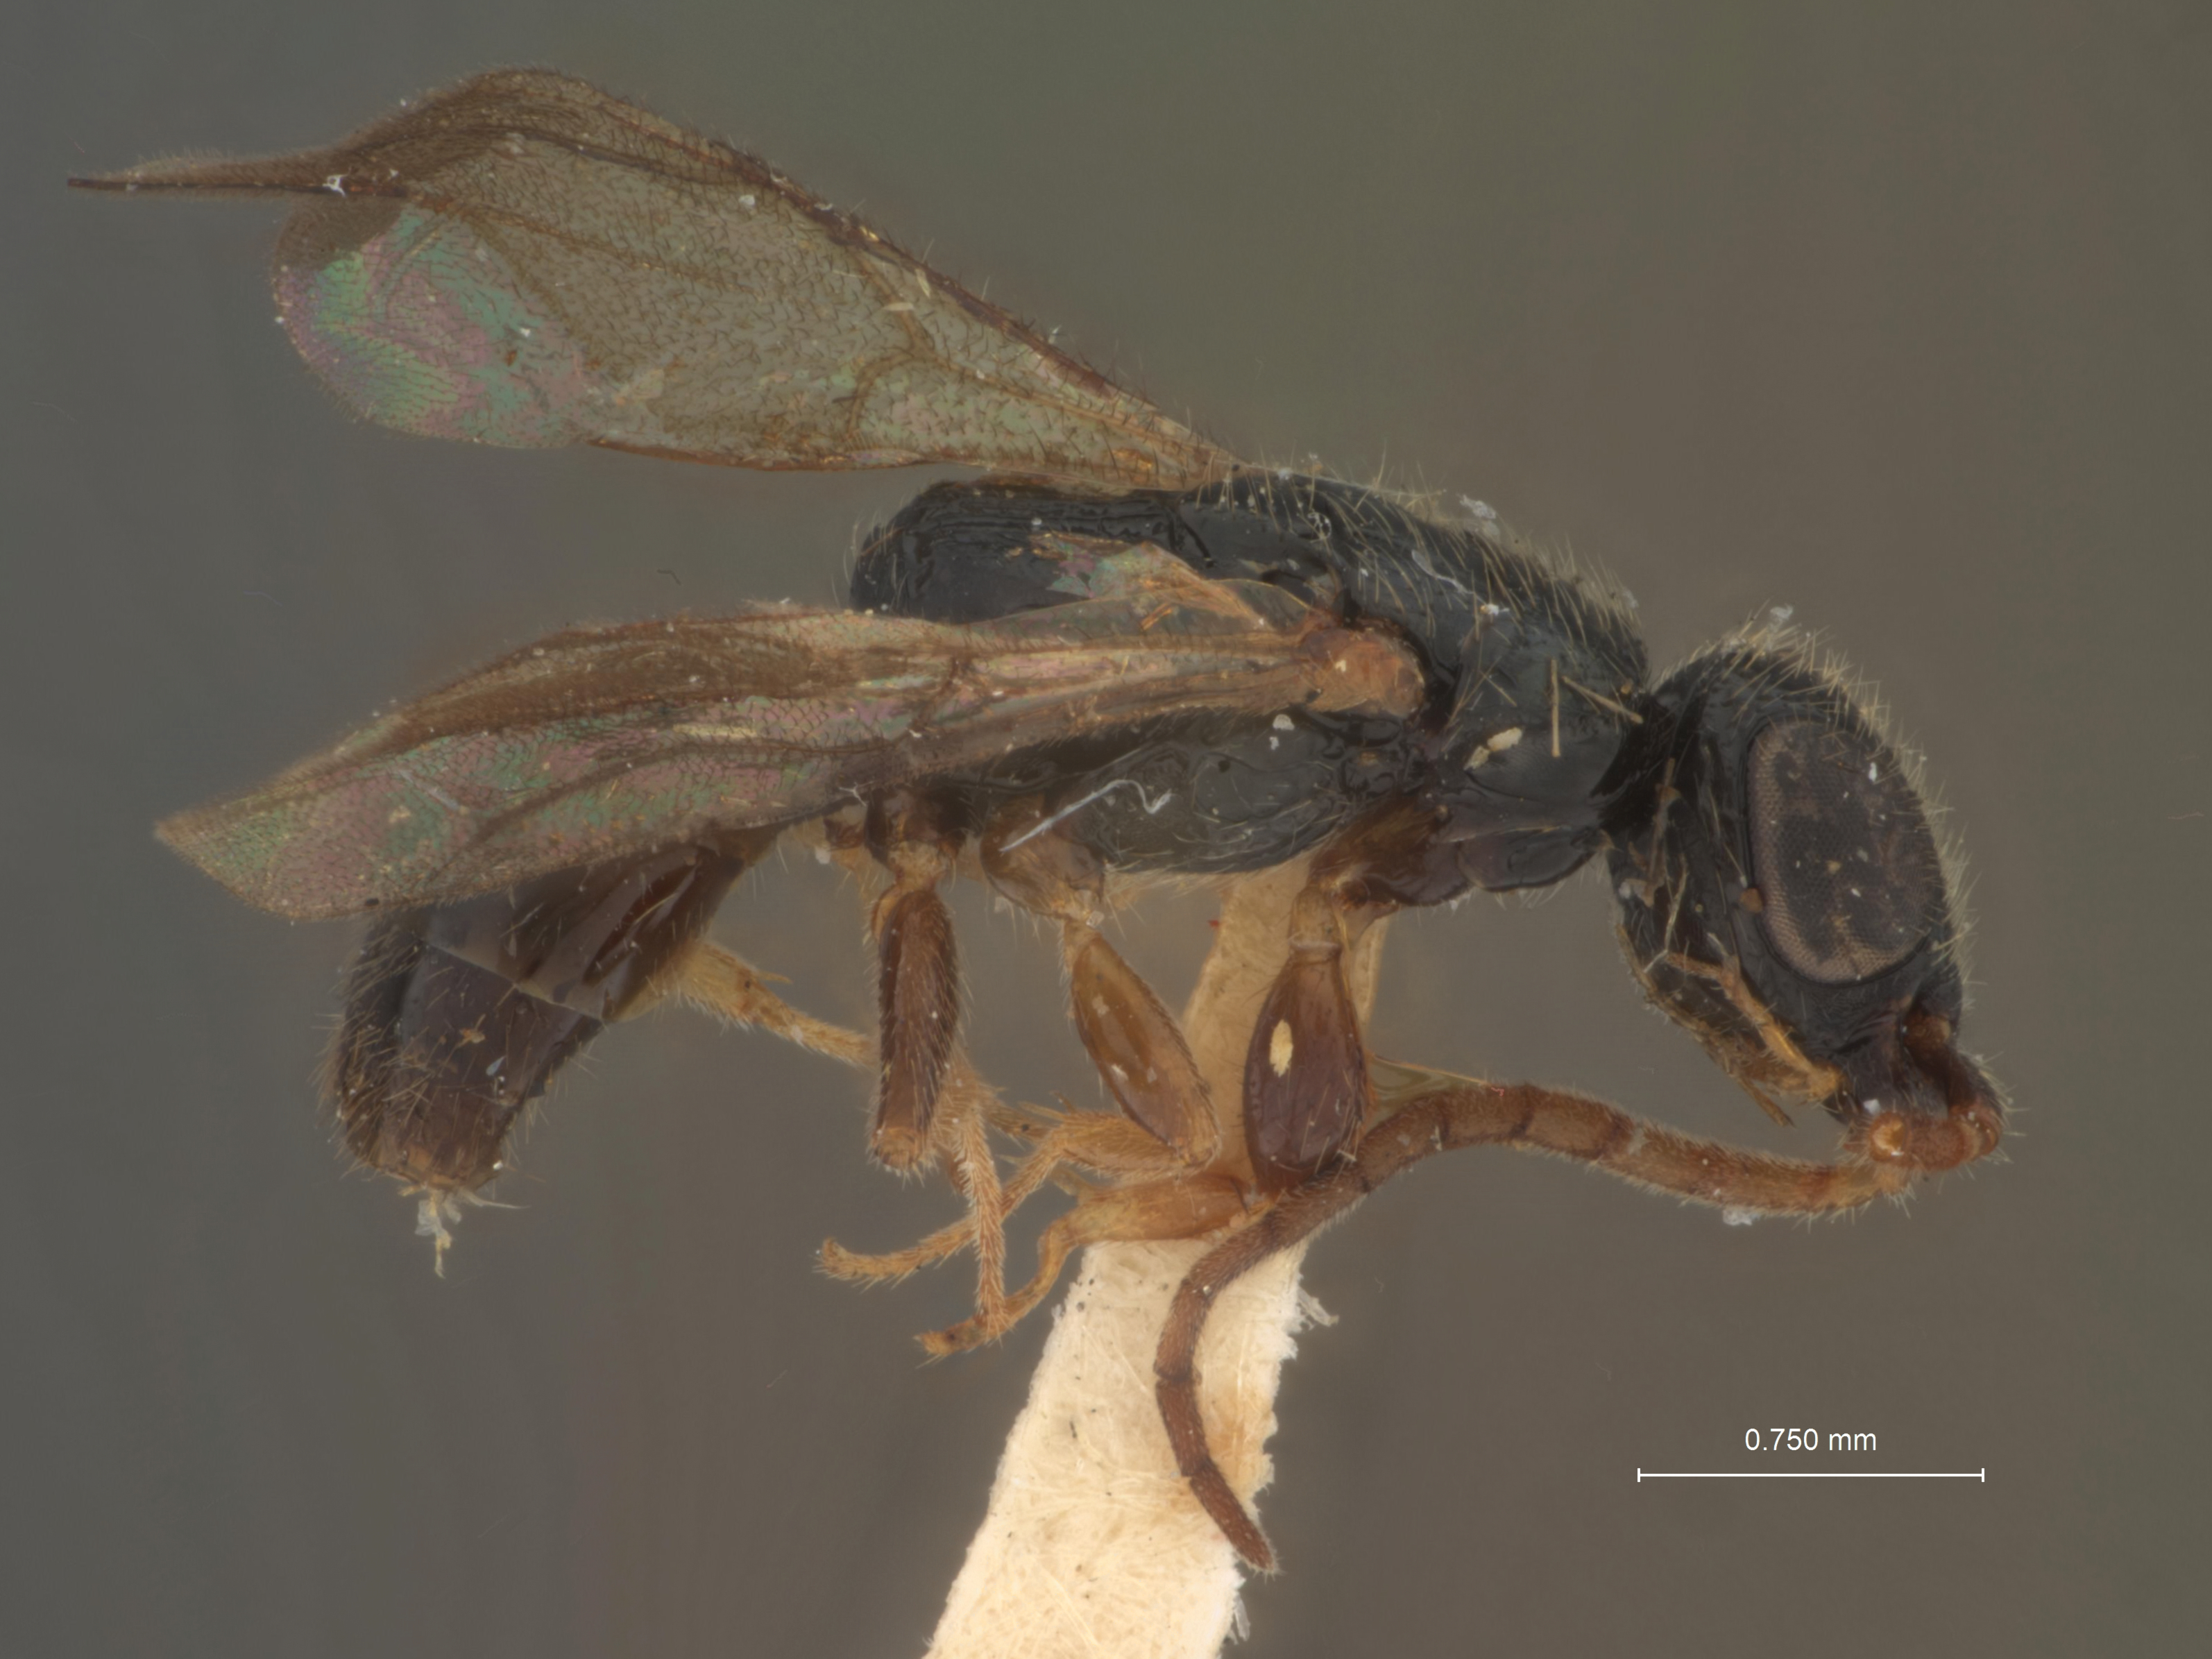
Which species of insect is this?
Anisepyris bifidus
